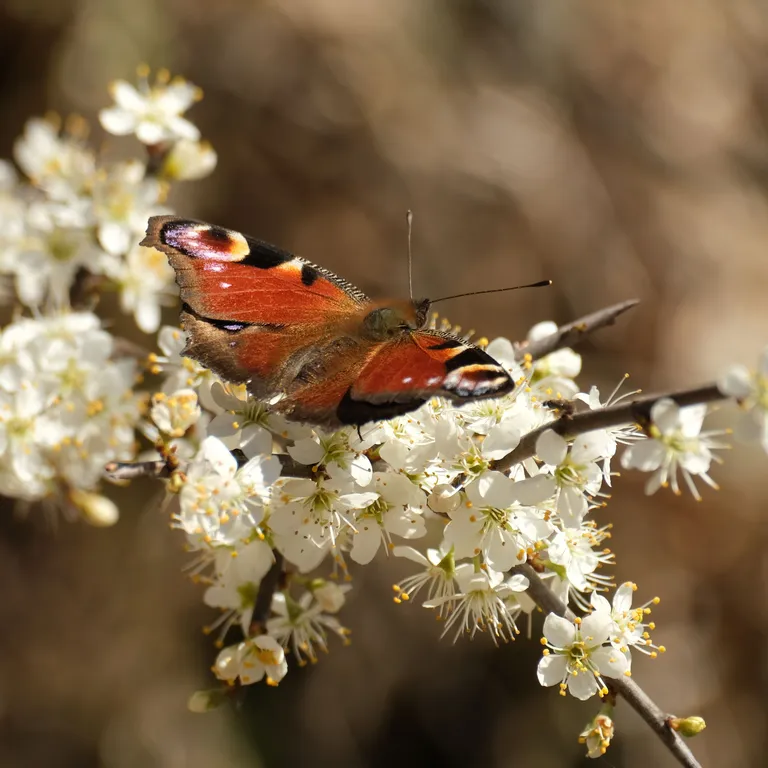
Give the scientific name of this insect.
Aglais io
